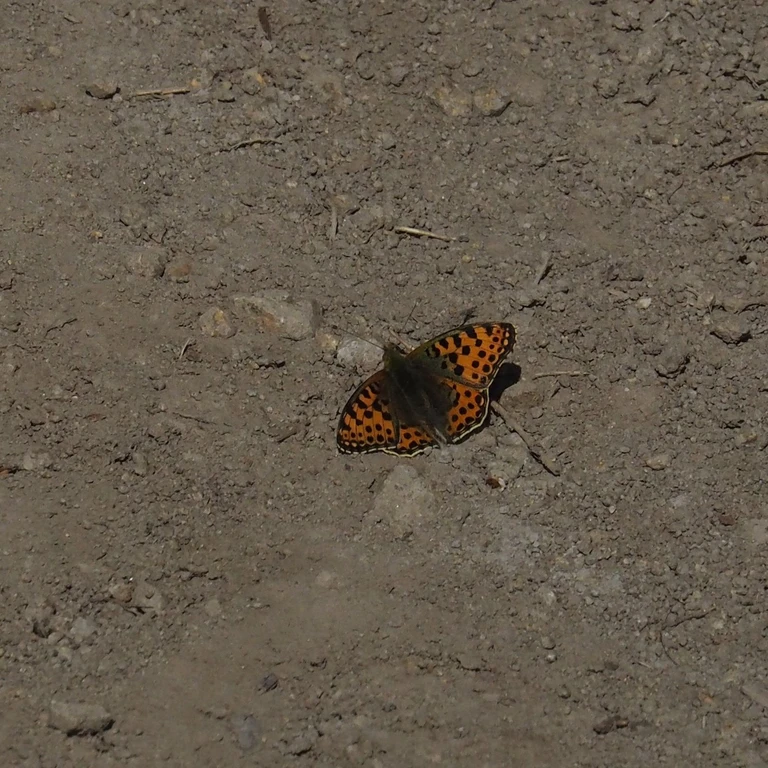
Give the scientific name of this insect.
Issoria lathonia
